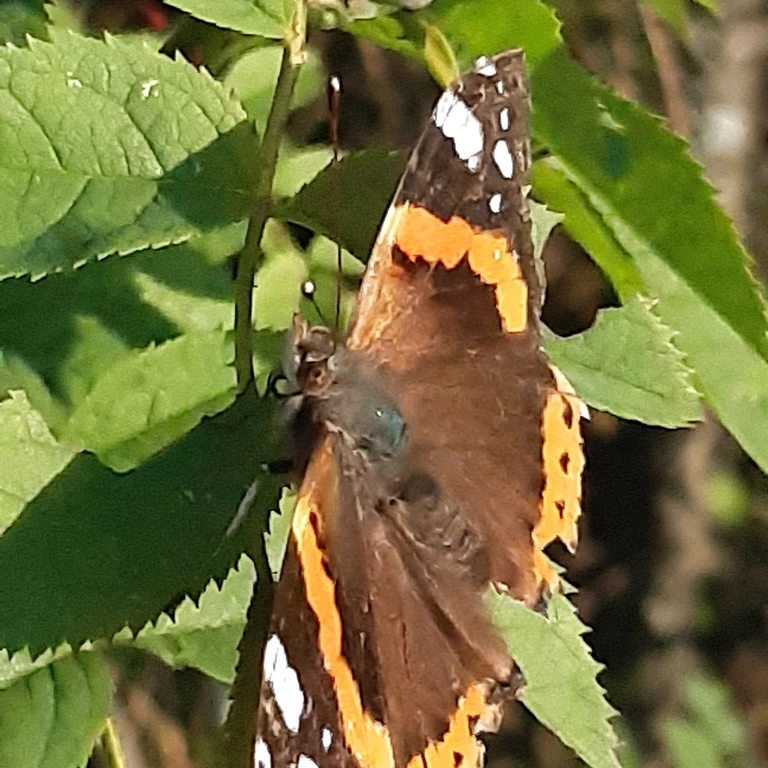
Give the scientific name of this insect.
Vanessa atalanta
